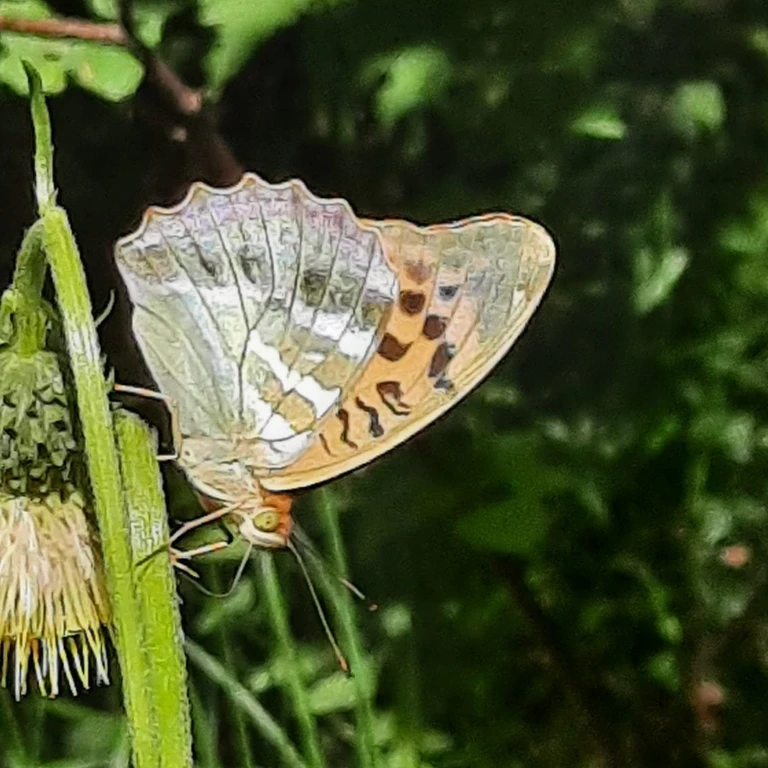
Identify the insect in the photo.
Argynnis paphia
